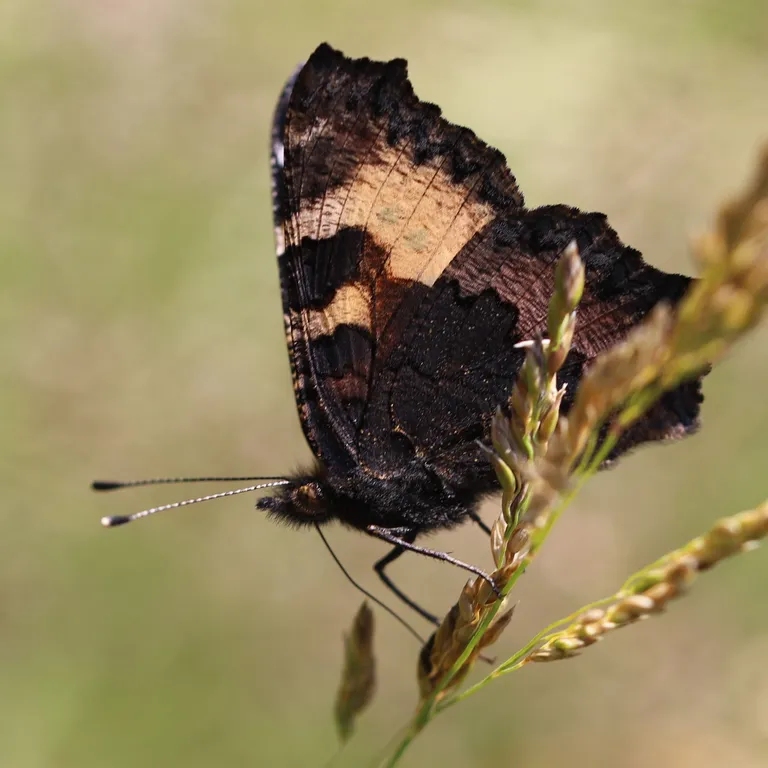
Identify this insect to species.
Aglais urticae
